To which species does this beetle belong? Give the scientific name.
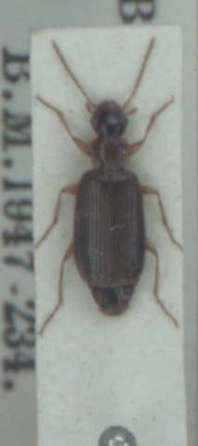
Dromius meridionalis
